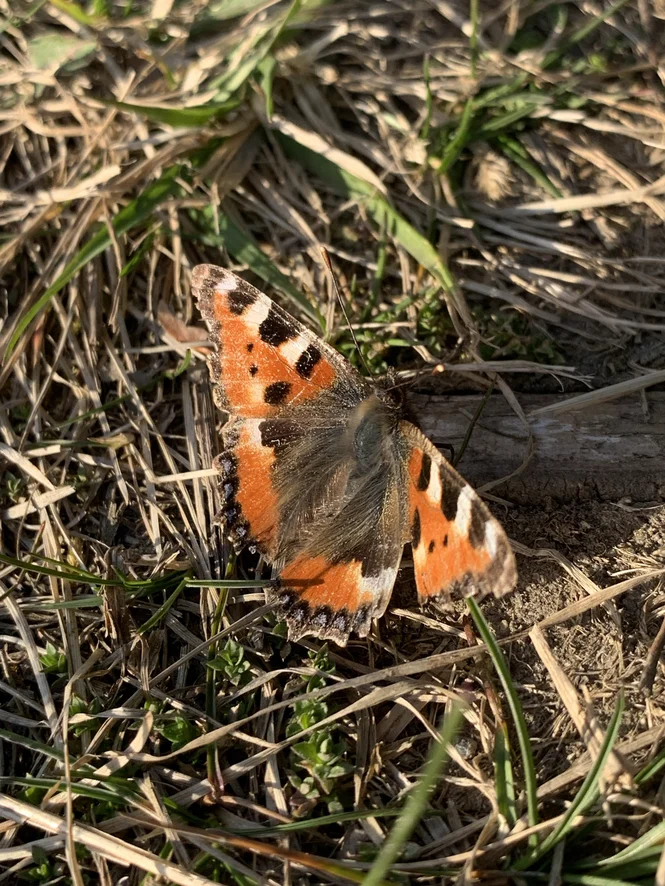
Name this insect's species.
Aglais urticae
